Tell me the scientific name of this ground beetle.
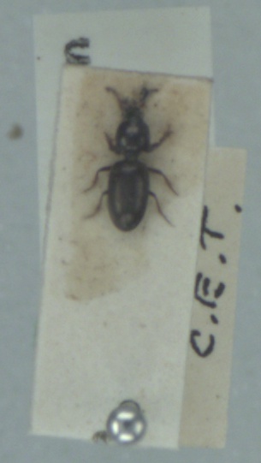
Dyschirius thoracicus
